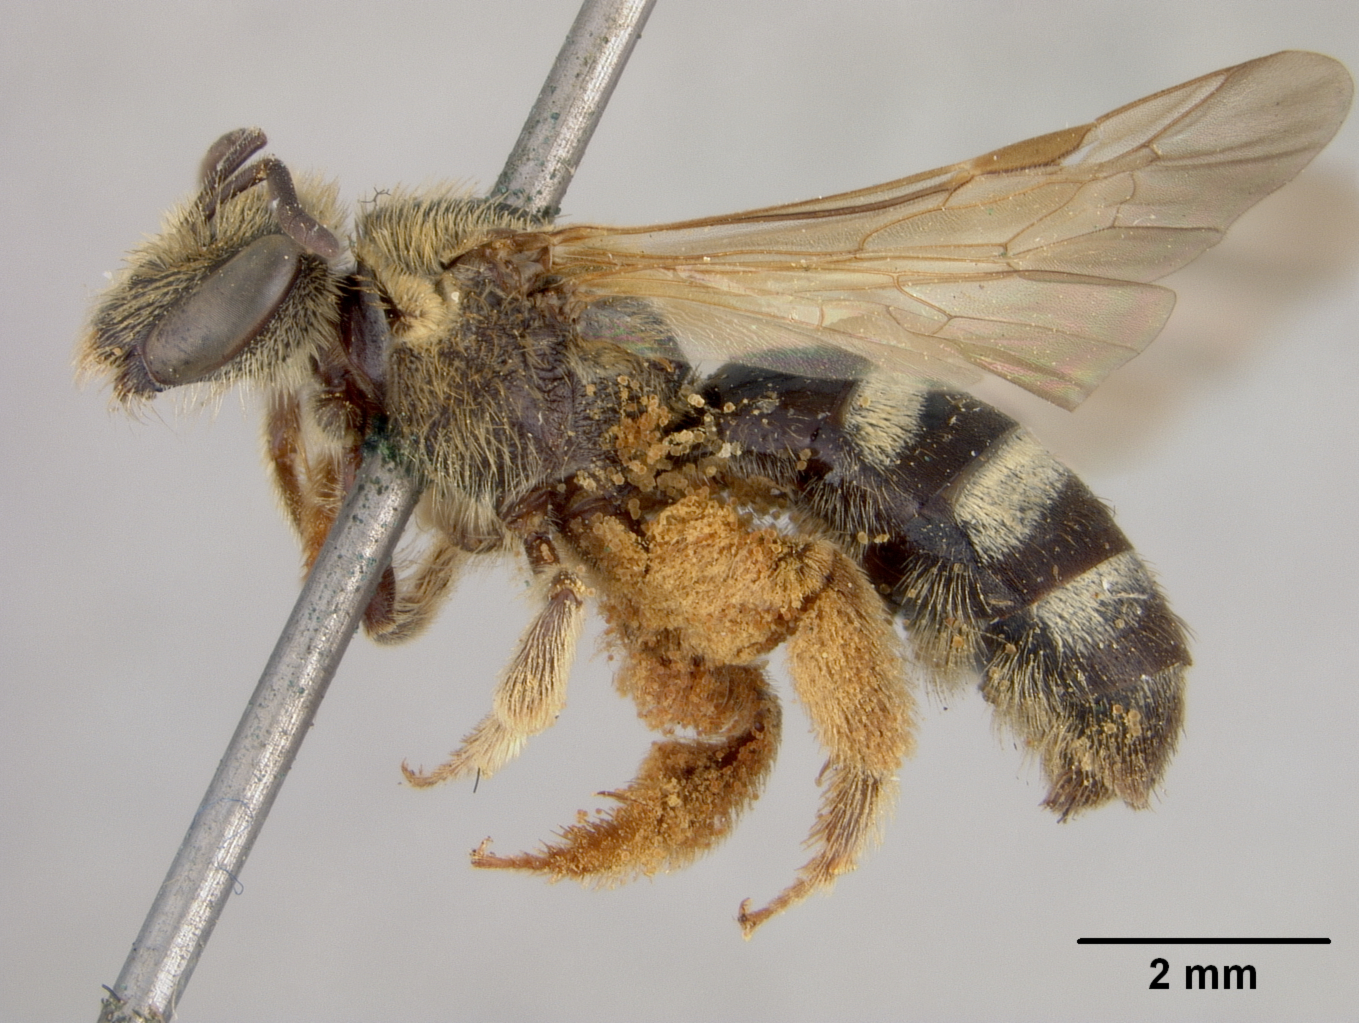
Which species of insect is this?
Lasioglossum timberlakei
